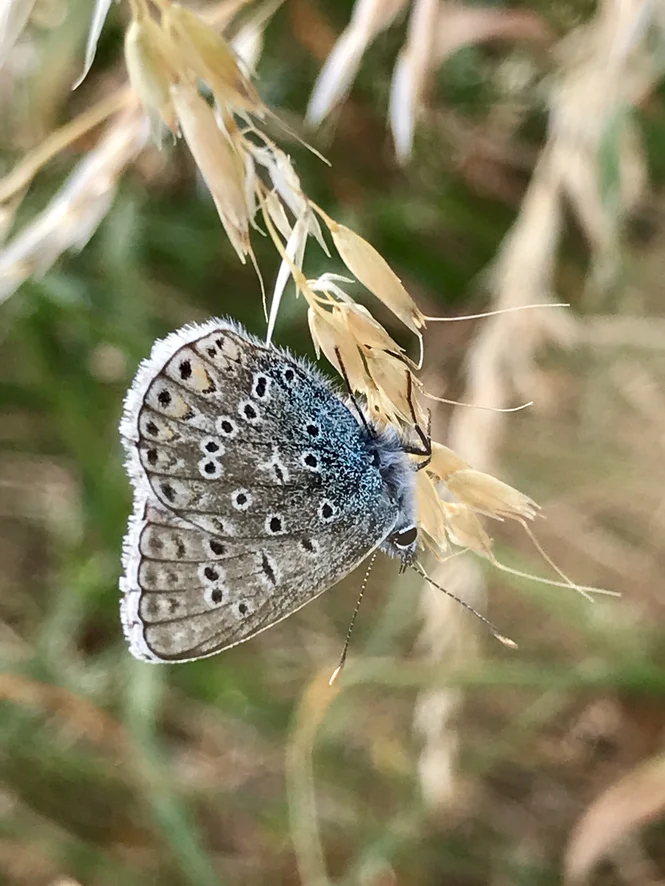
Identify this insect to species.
Polyommatus icarus
